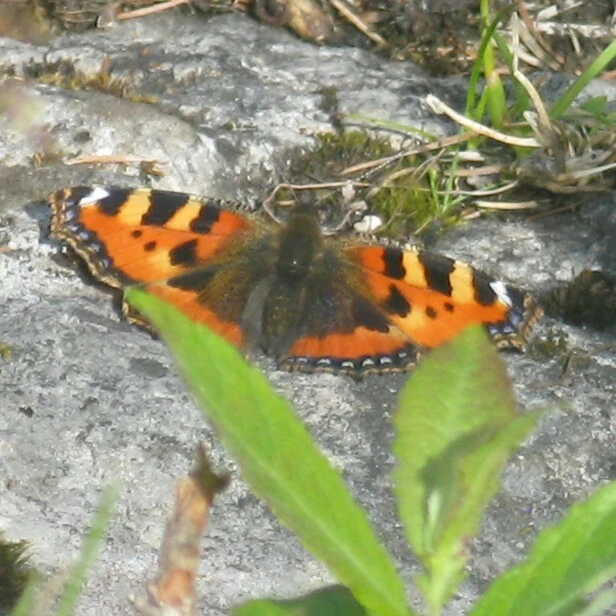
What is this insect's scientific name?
Aglais urticae
